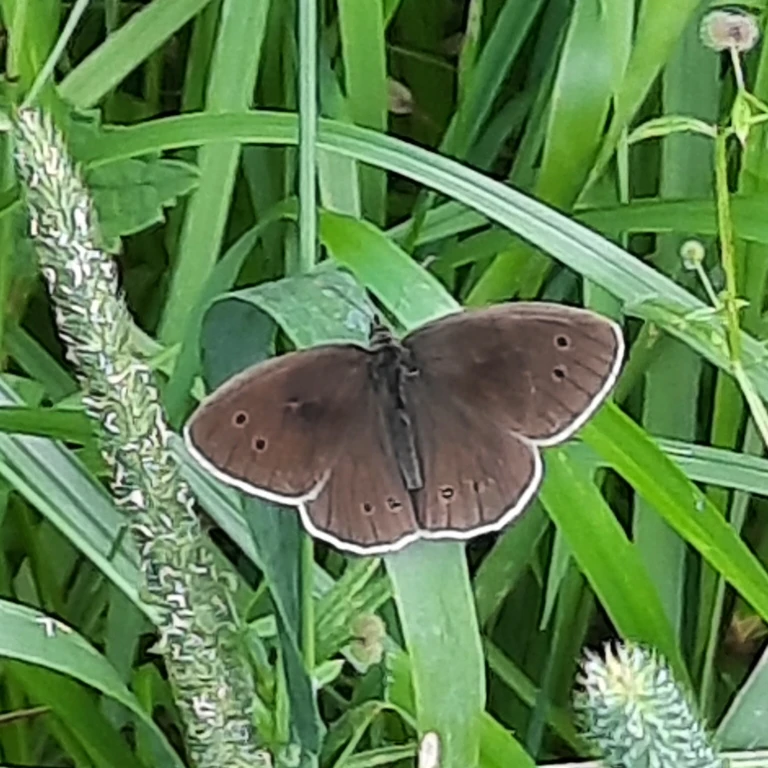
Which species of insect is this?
Aphantopus hyperantus
